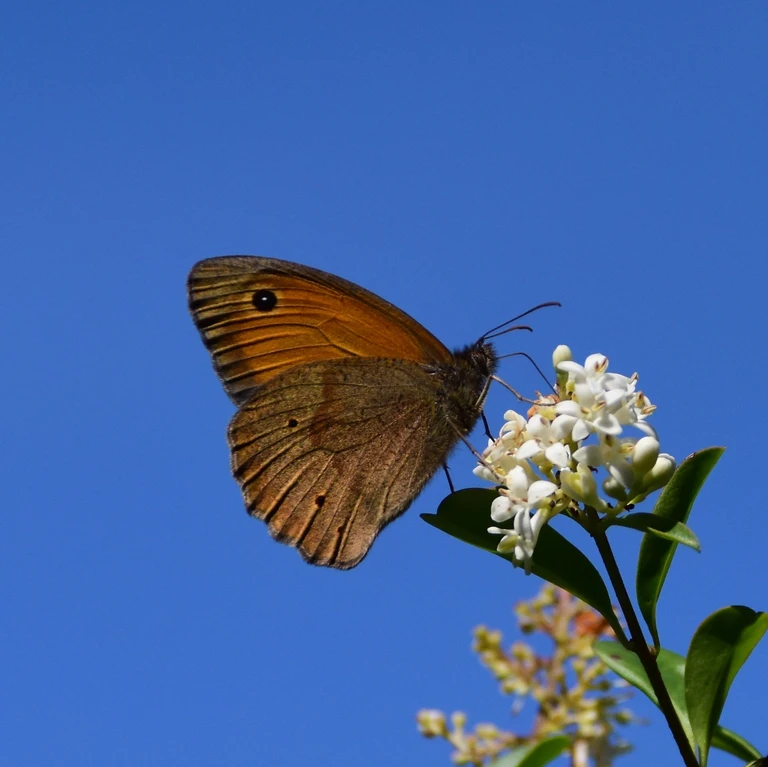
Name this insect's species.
Maniola jurtina
